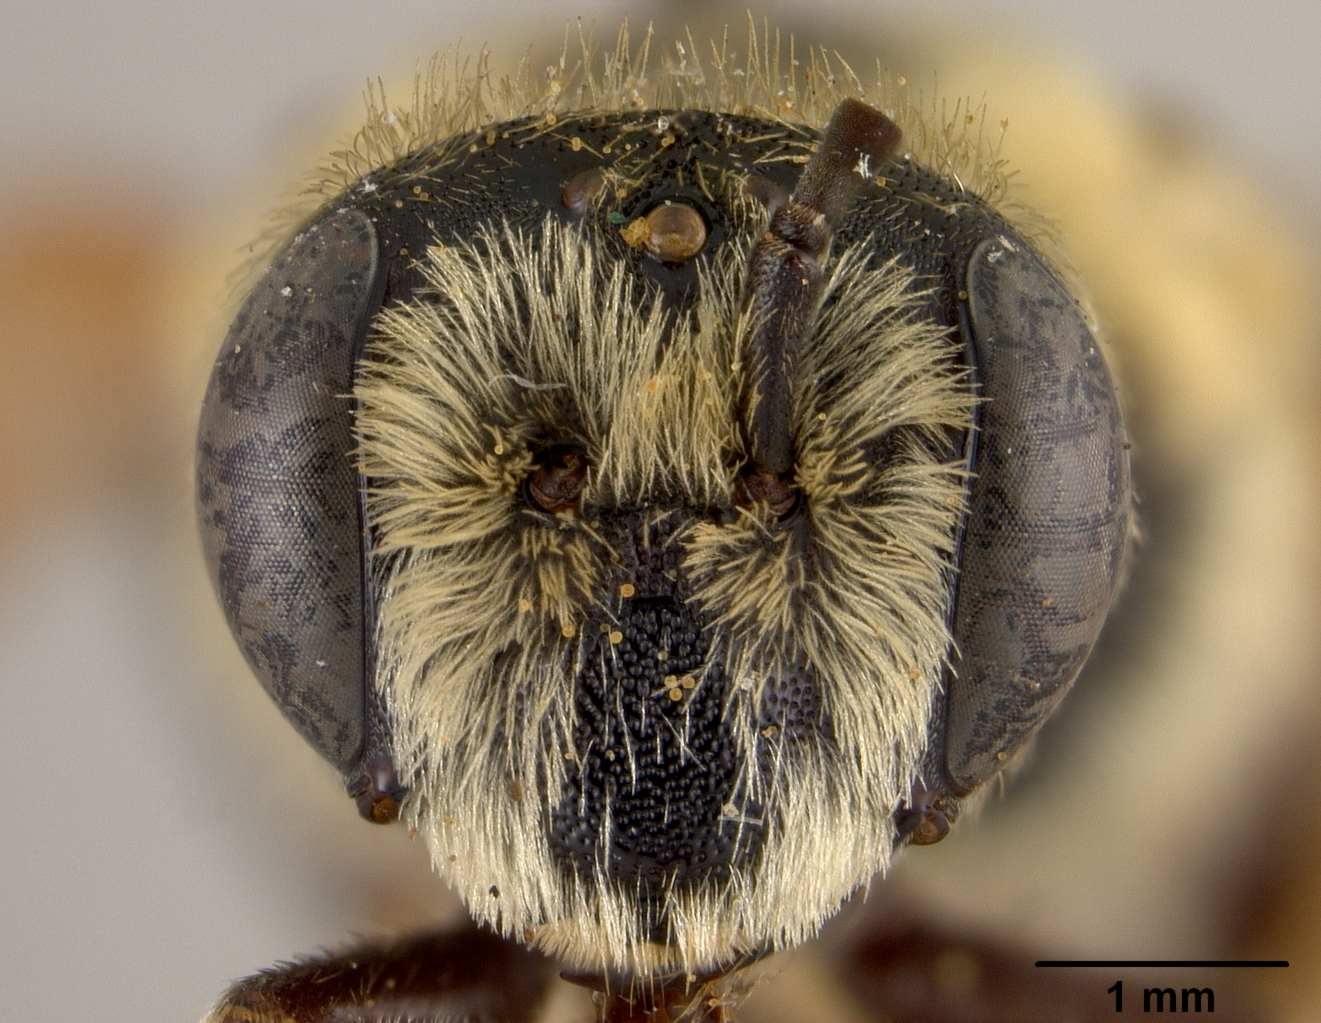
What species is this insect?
Andrena argemonis
